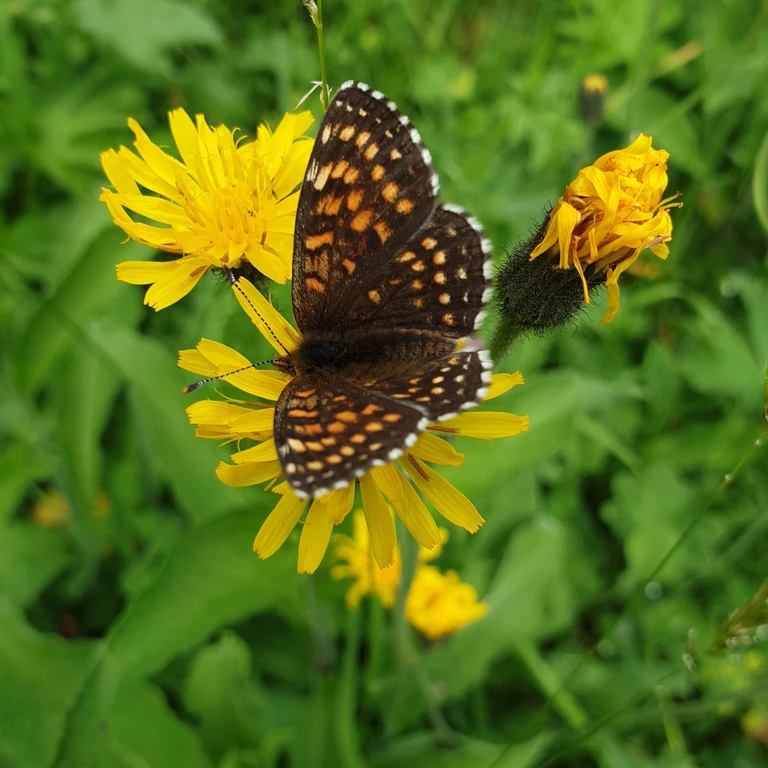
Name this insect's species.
Melitaea diamina
